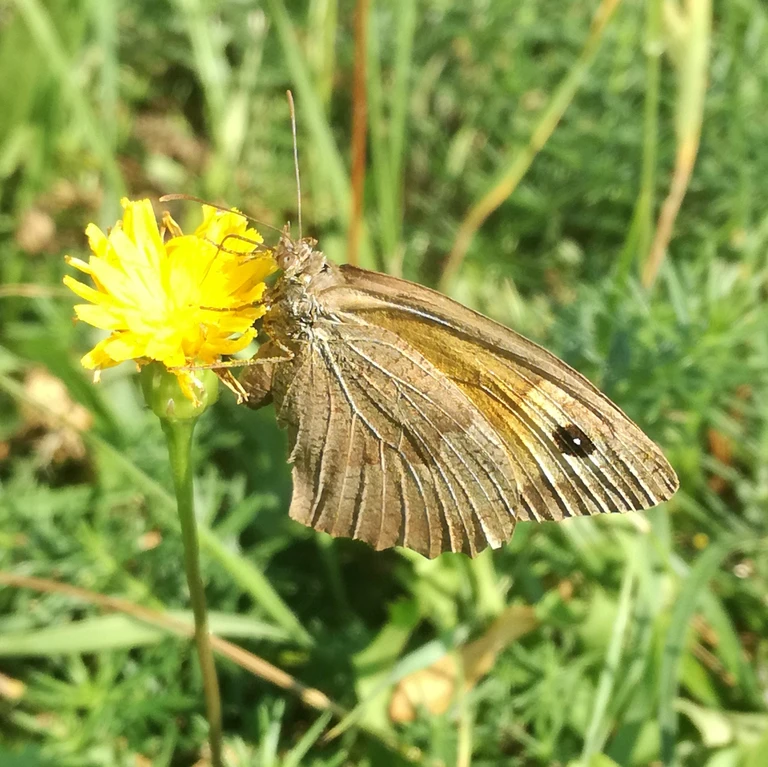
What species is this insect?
Maniola jurtina
